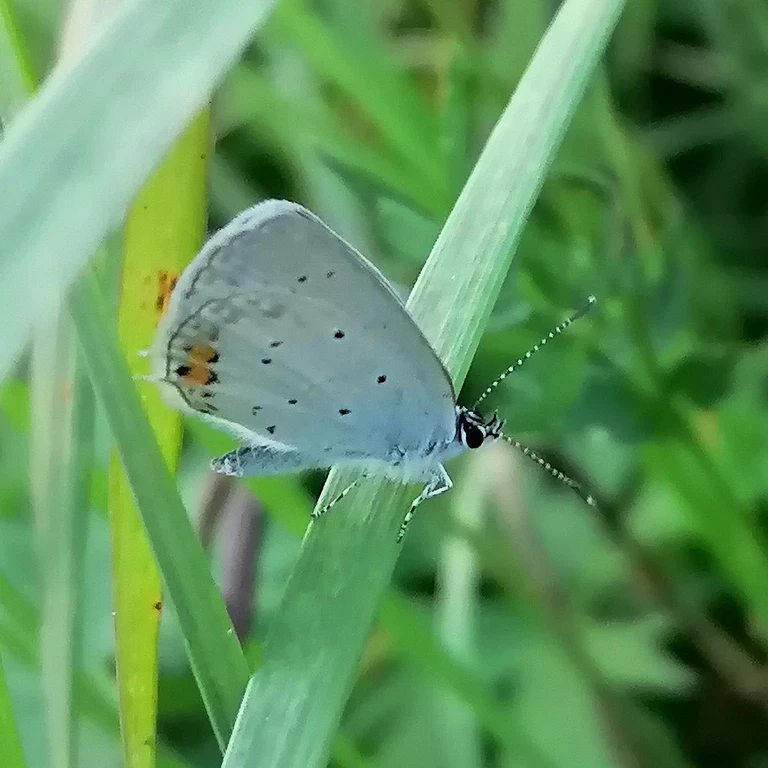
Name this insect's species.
Cupido argiades (also Elkalyce argiades)
